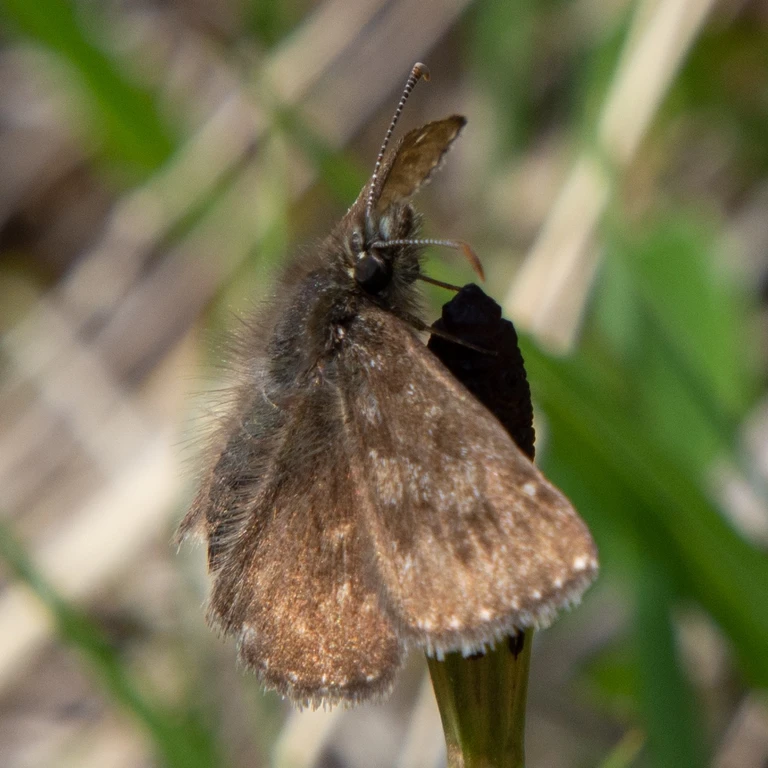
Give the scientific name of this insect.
Erynnis tages
